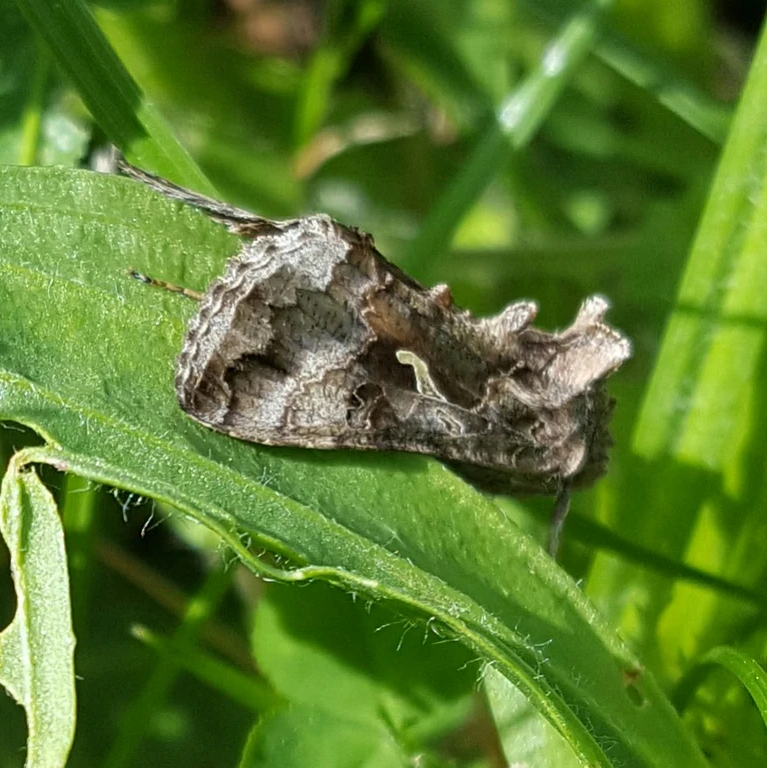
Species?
Autographa gamma
